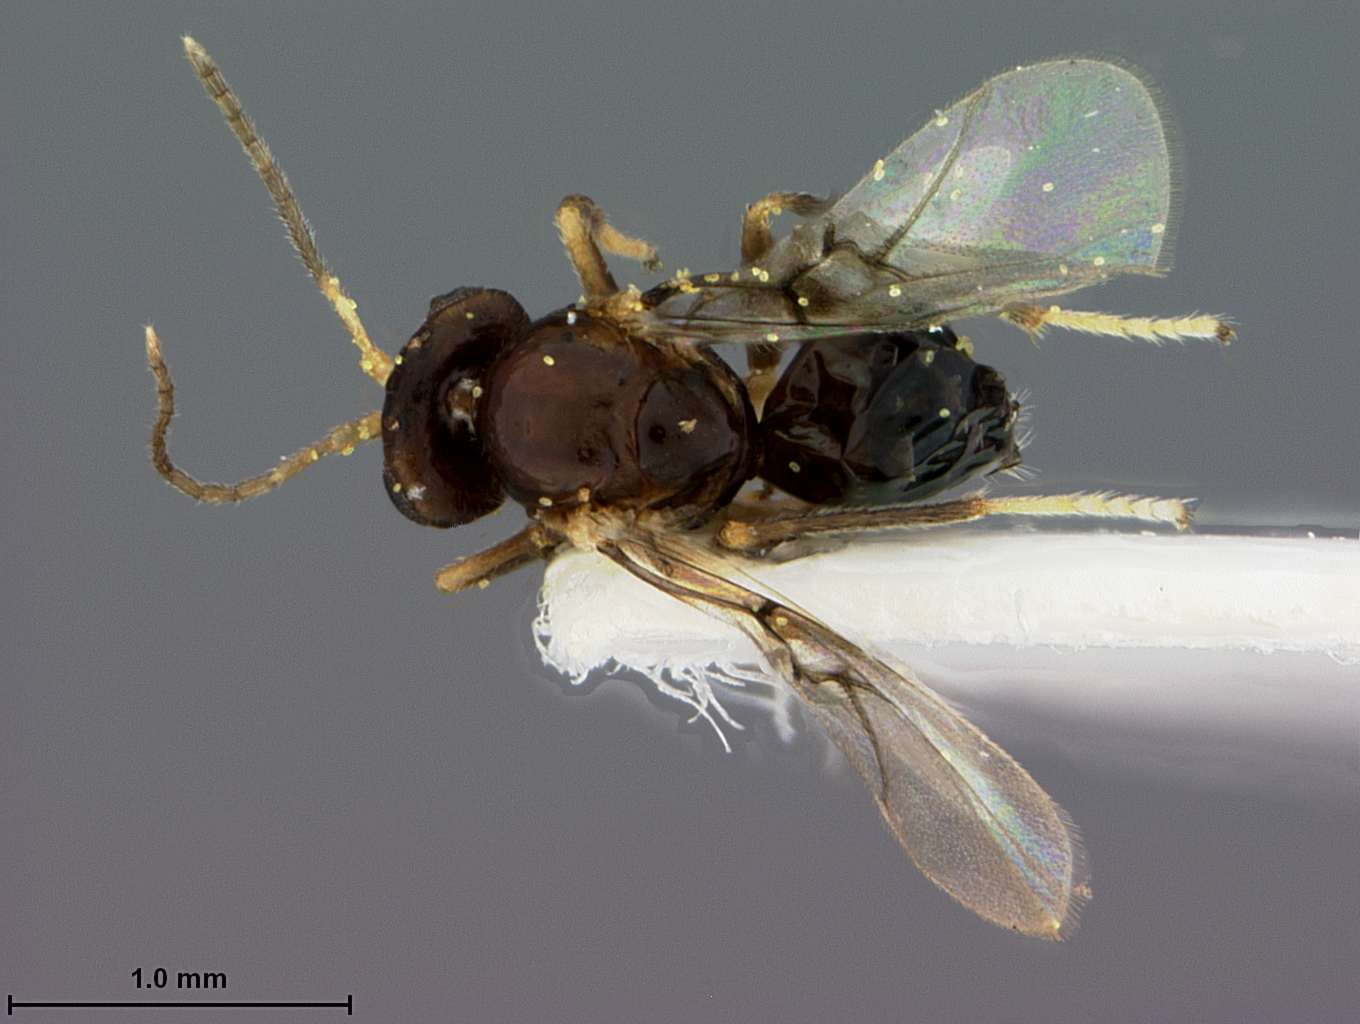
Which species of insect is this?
Neuroterus christi
